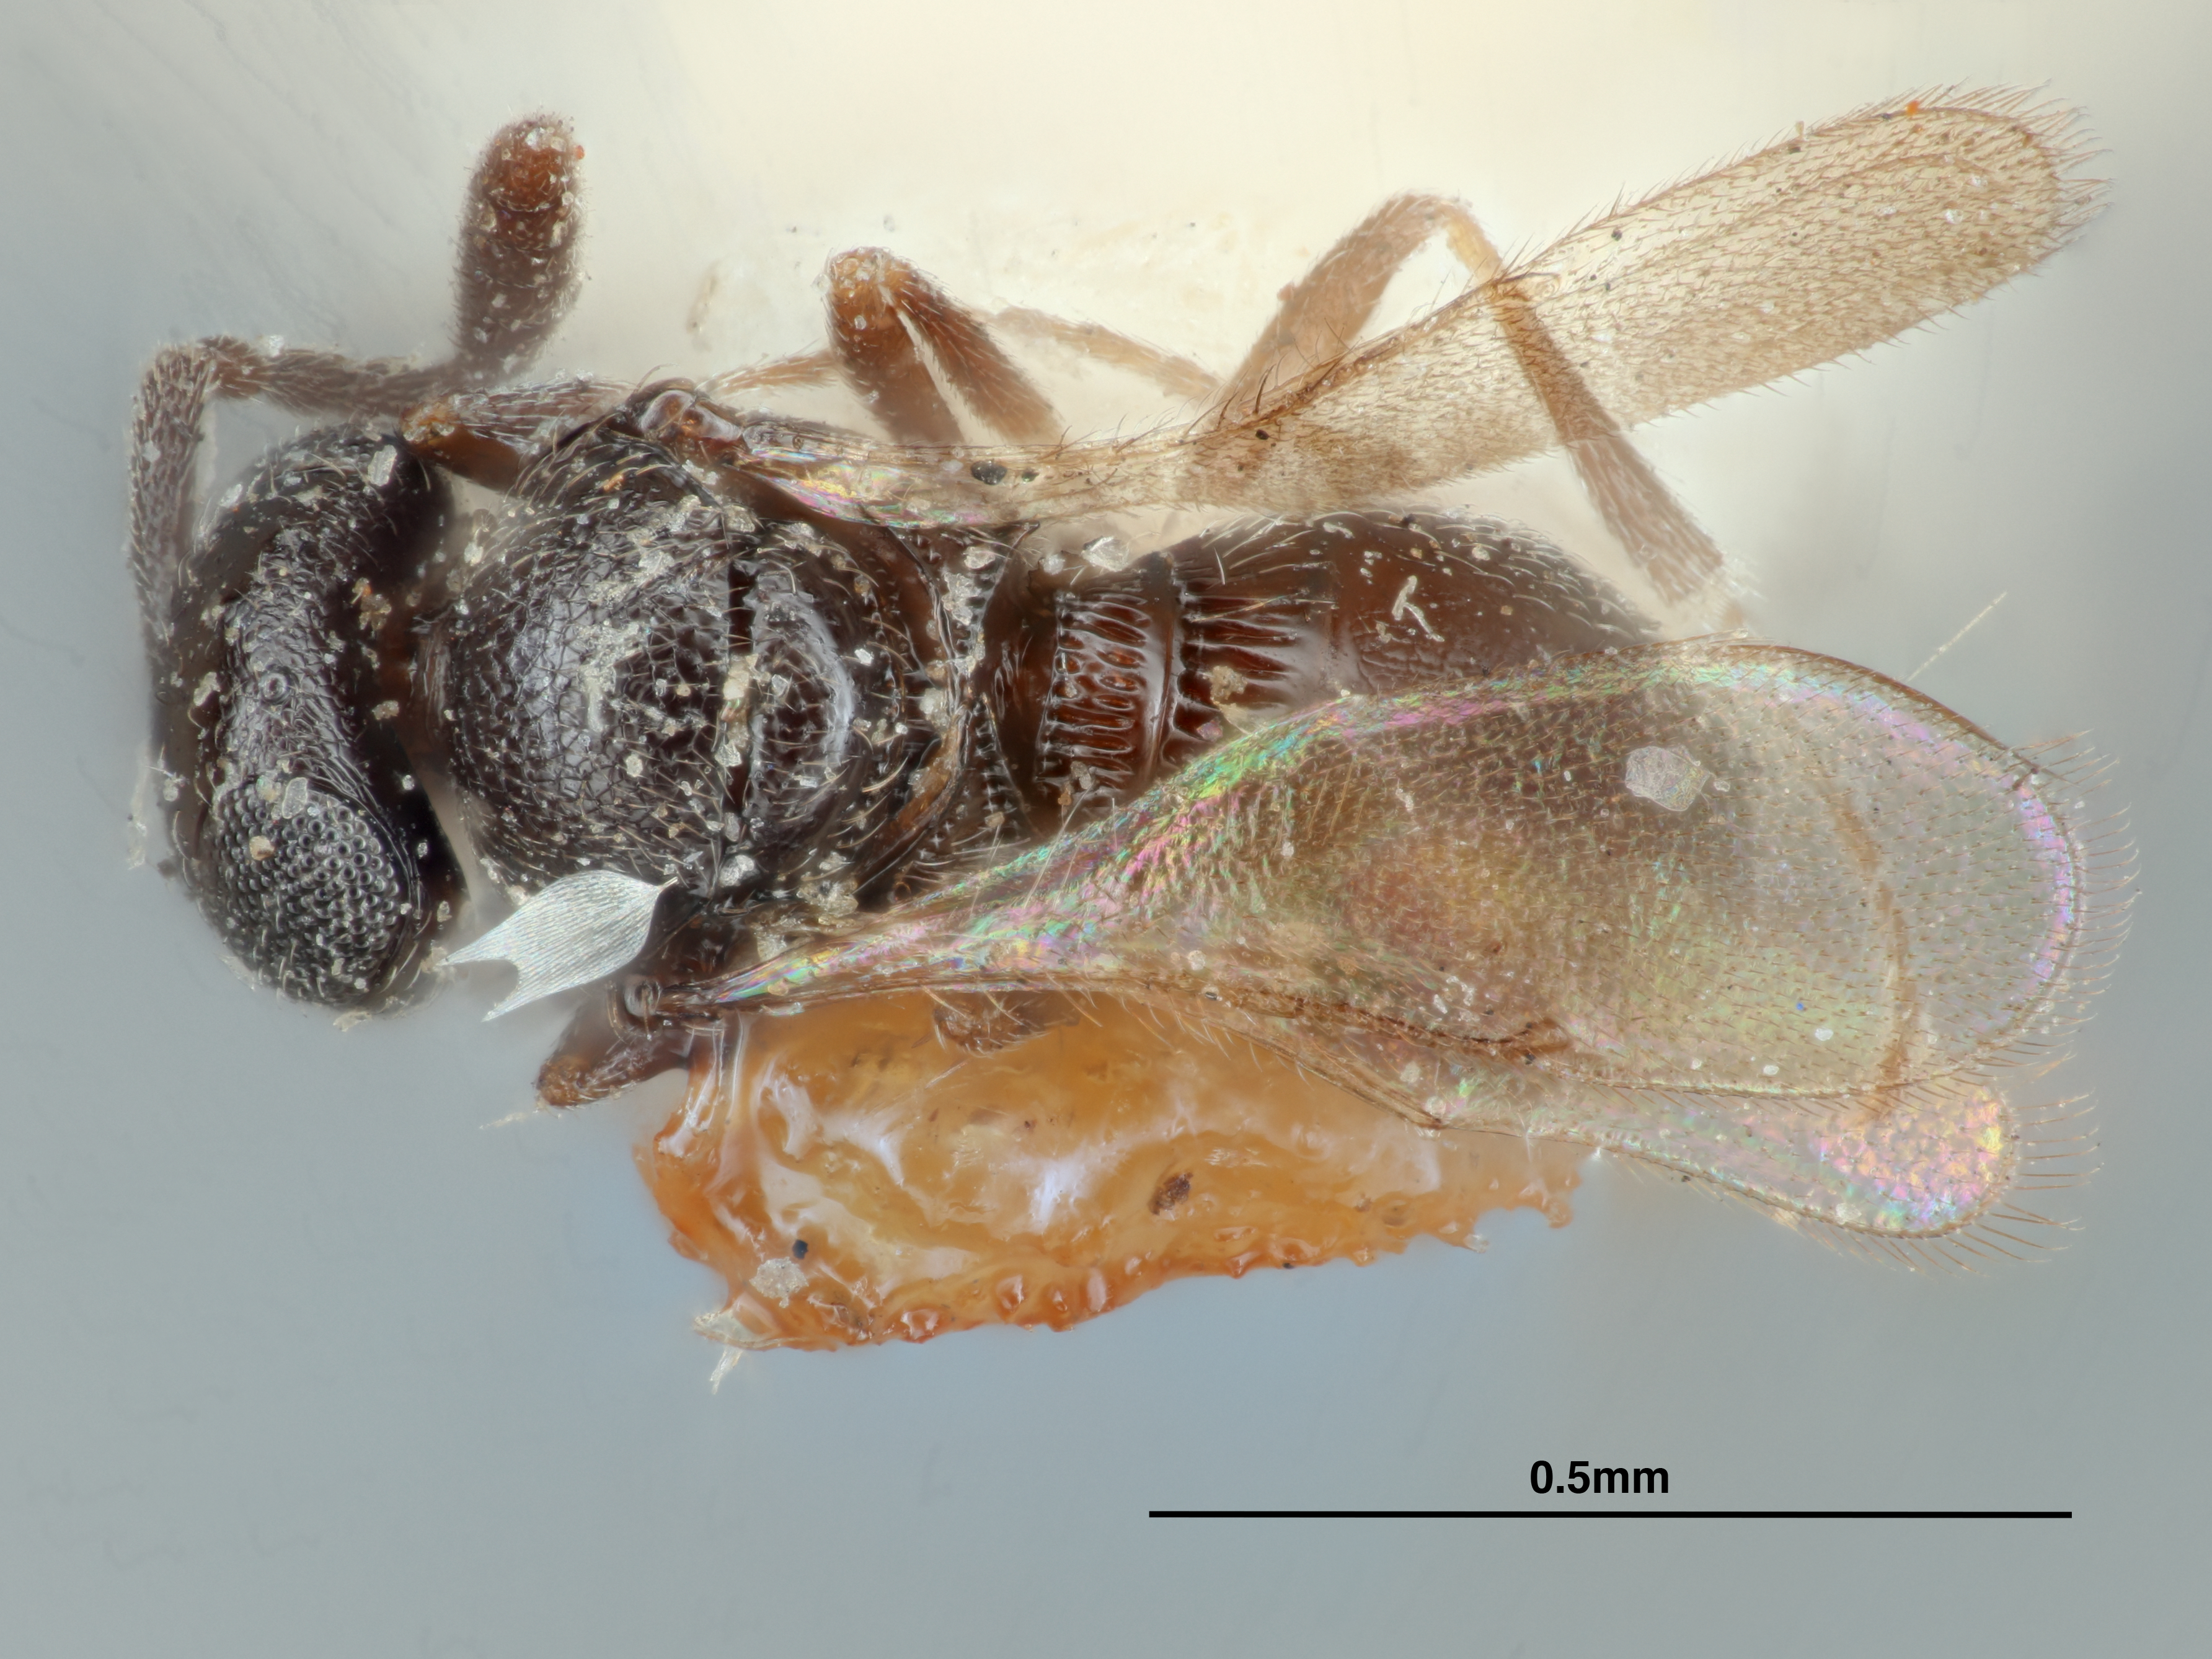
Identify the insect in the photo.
Hoplogryon similis
